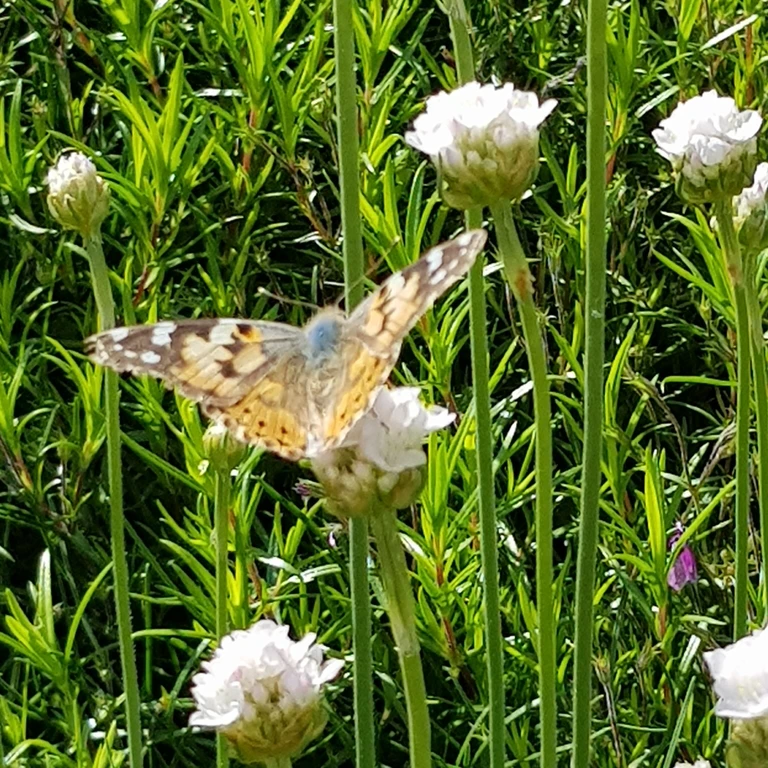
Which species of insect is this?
Vanessa cardui
